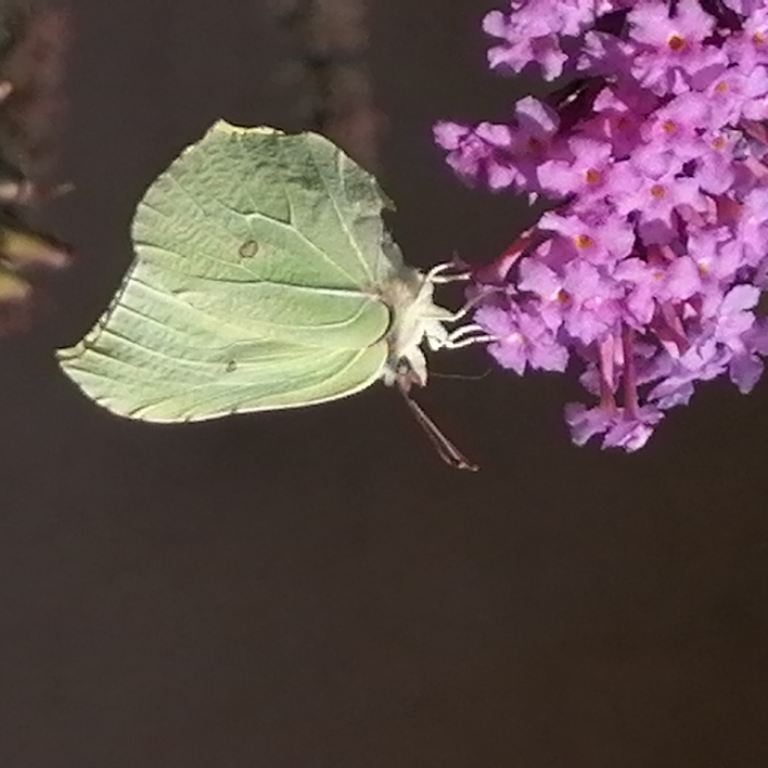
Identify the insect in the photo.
Gonepteryx rhamni
